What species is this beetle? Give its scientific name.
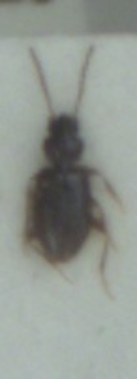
Tachys bistriatus
